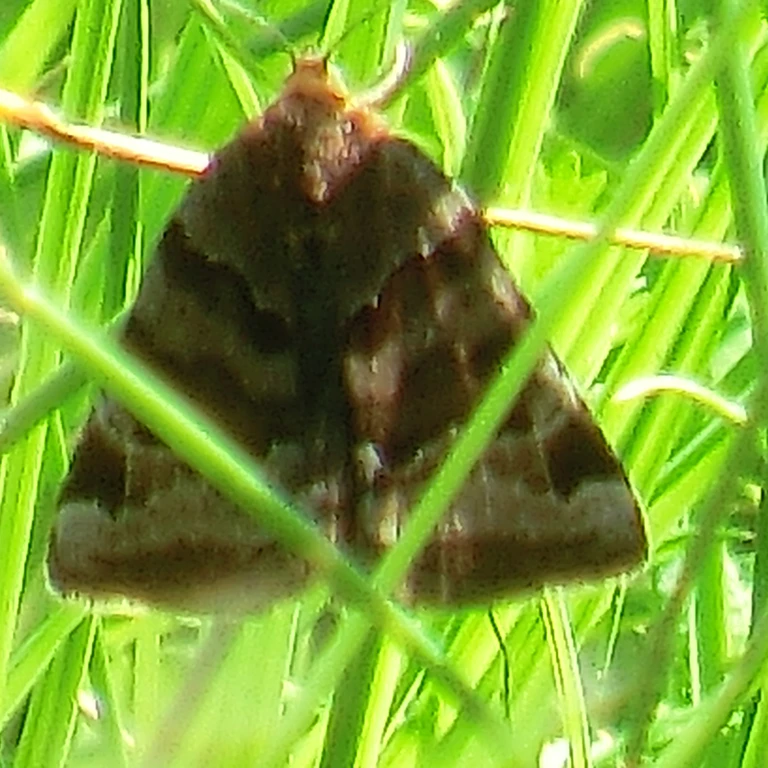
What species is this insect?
Euclidia glyphica
